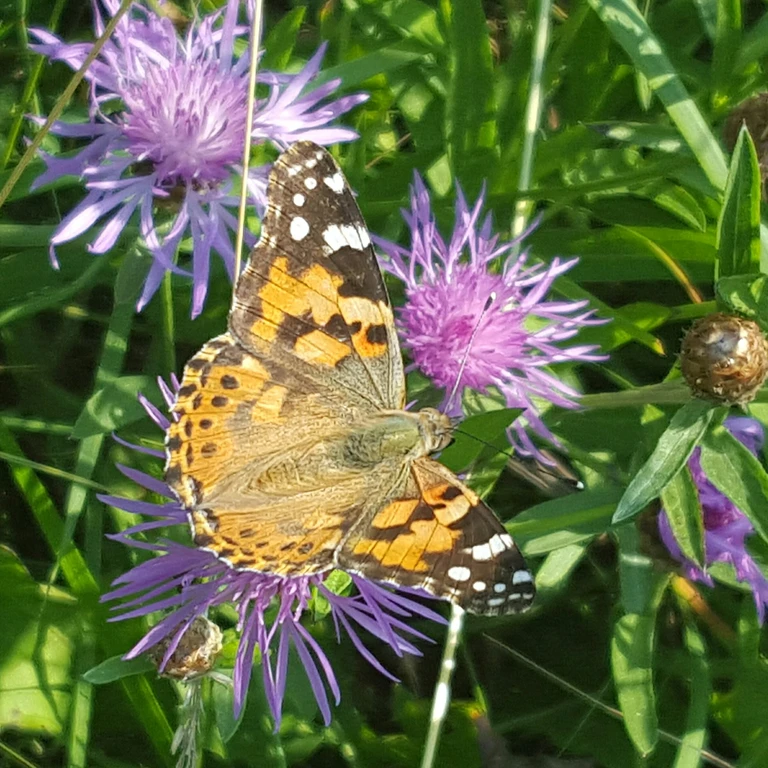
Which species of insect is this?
Vanessa cardui
